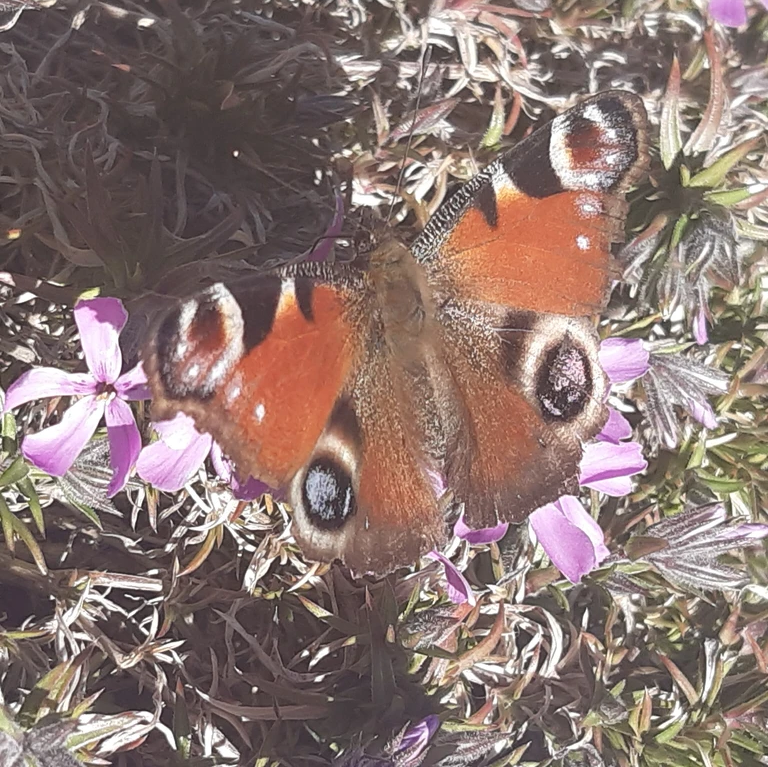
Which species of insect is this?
Aglais io
